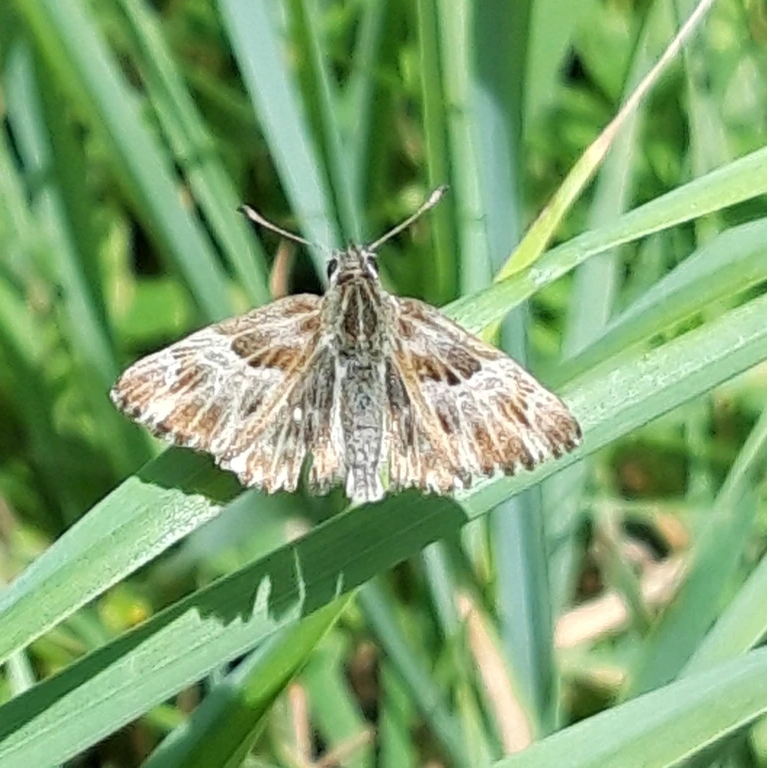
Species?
Muschampia floccifera (also Carcharodus floccifera)
